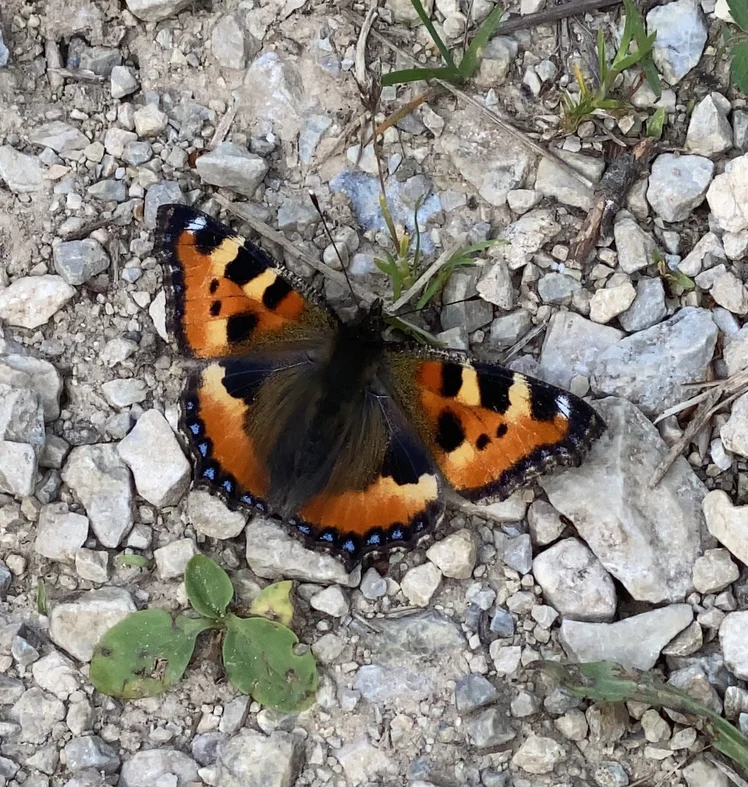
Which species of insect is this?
Aglais urticae
